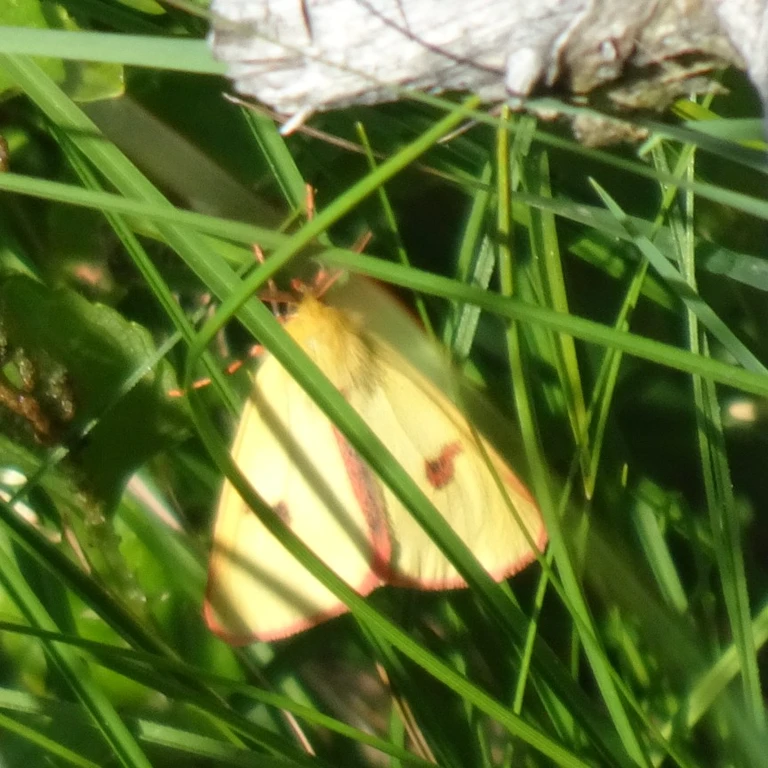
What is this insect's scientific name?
Diacrisia sannio
